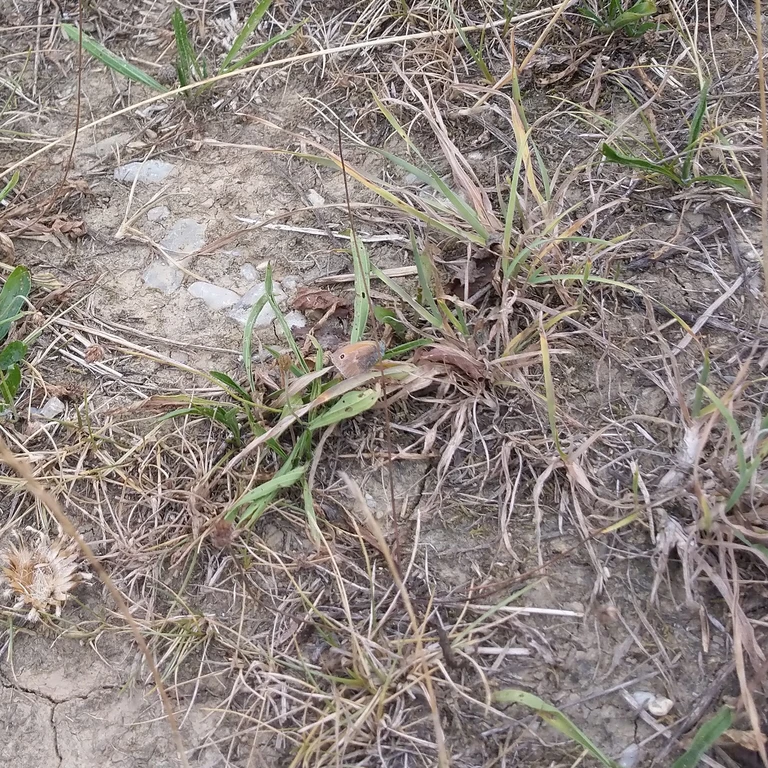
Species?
Coenonympha pamphilus
